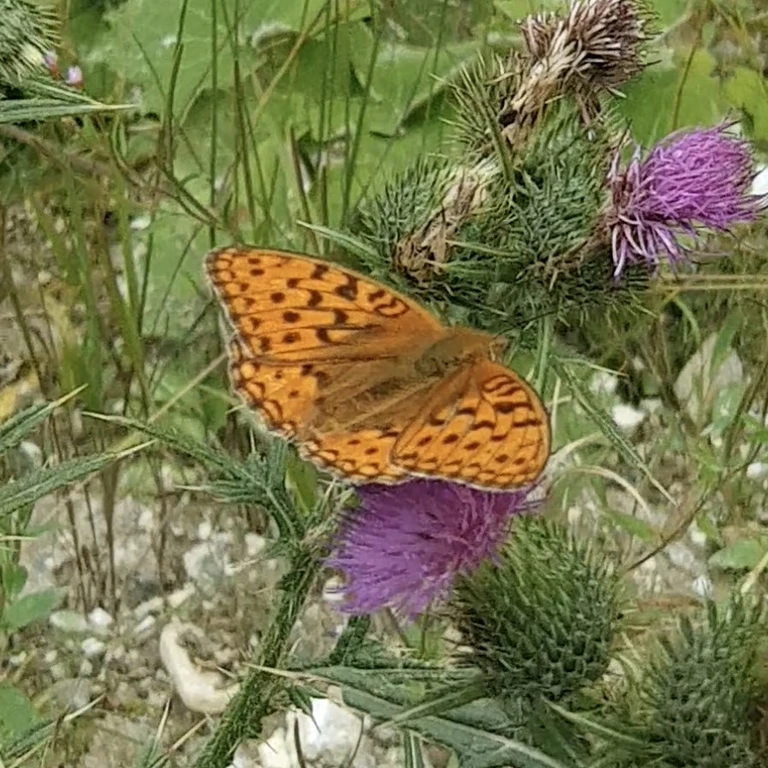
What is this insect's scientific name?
Fabriciana adippe
